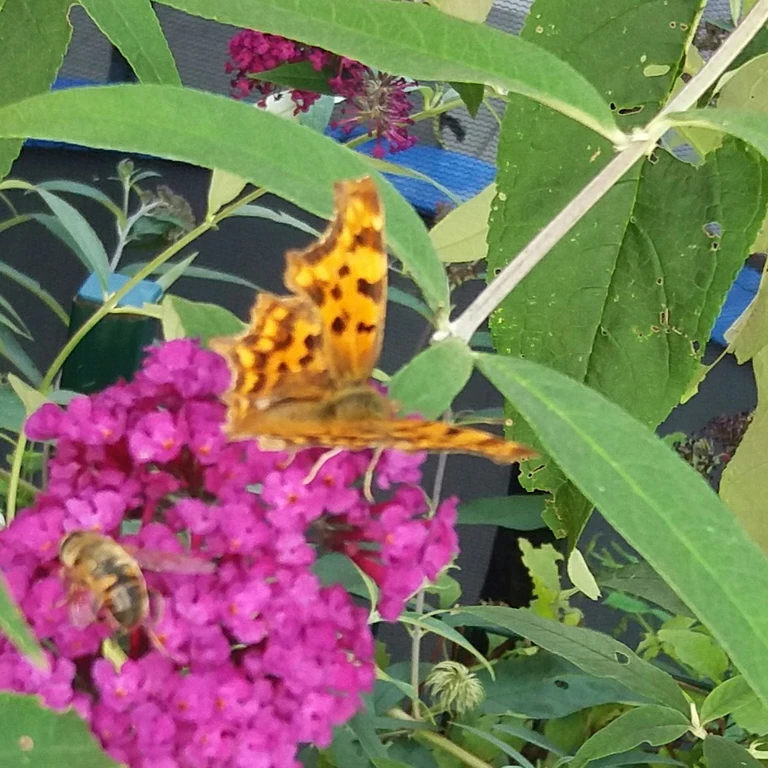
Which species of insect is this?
Polygonia c-album
